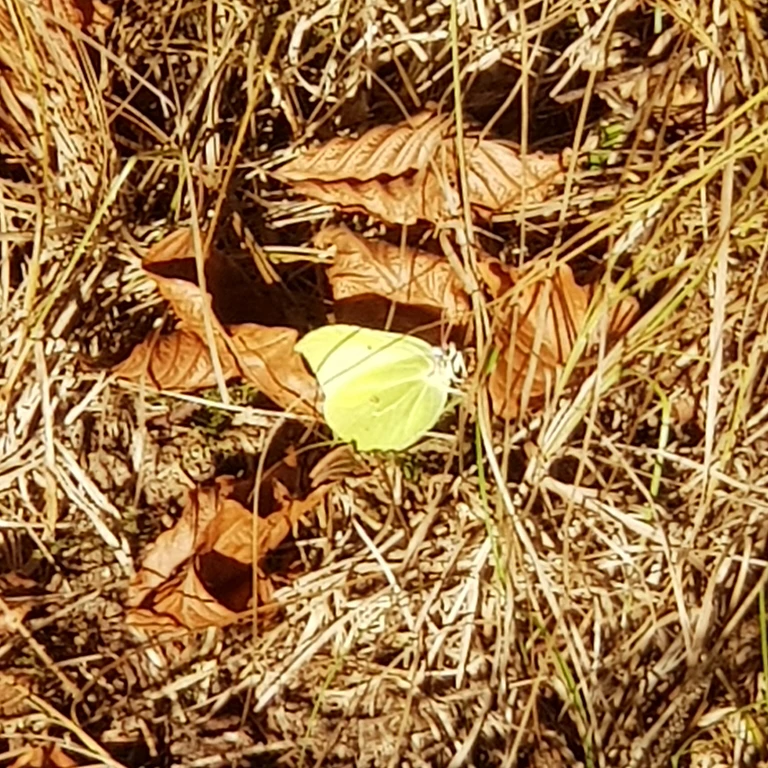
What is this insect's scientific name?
Gonepteryx rhamni
